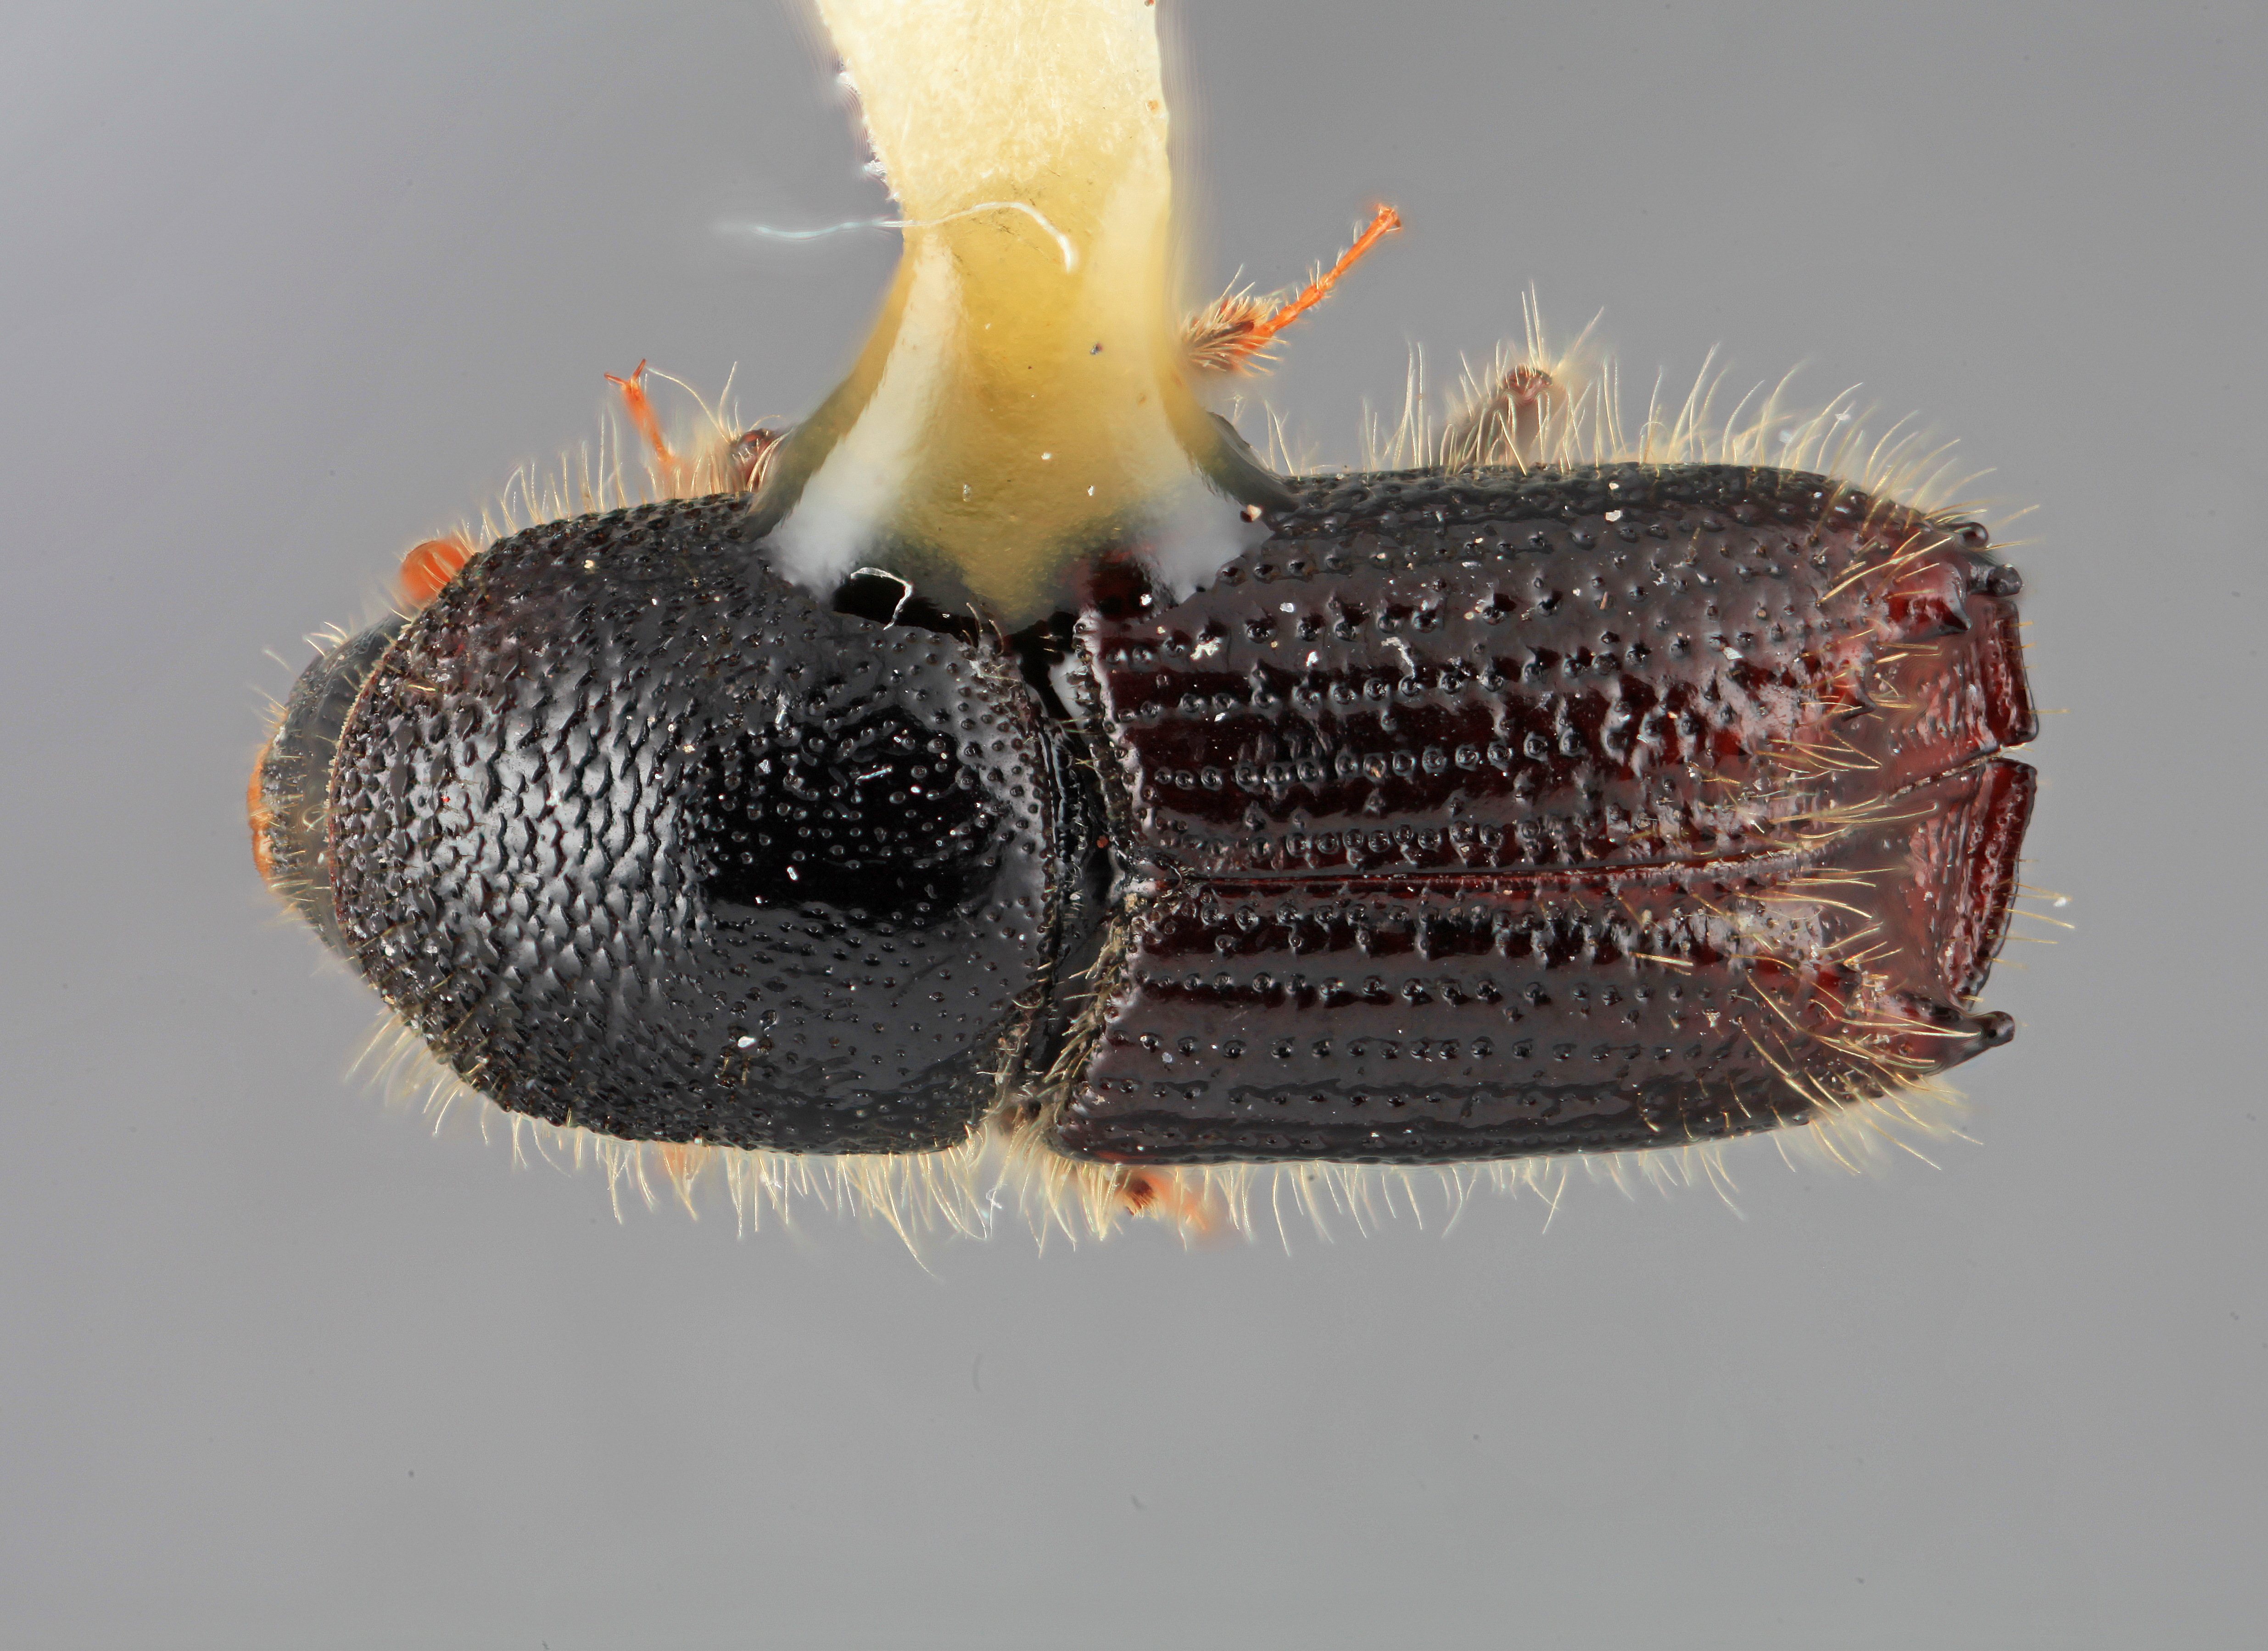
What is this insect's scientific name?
Ips pilifrons
